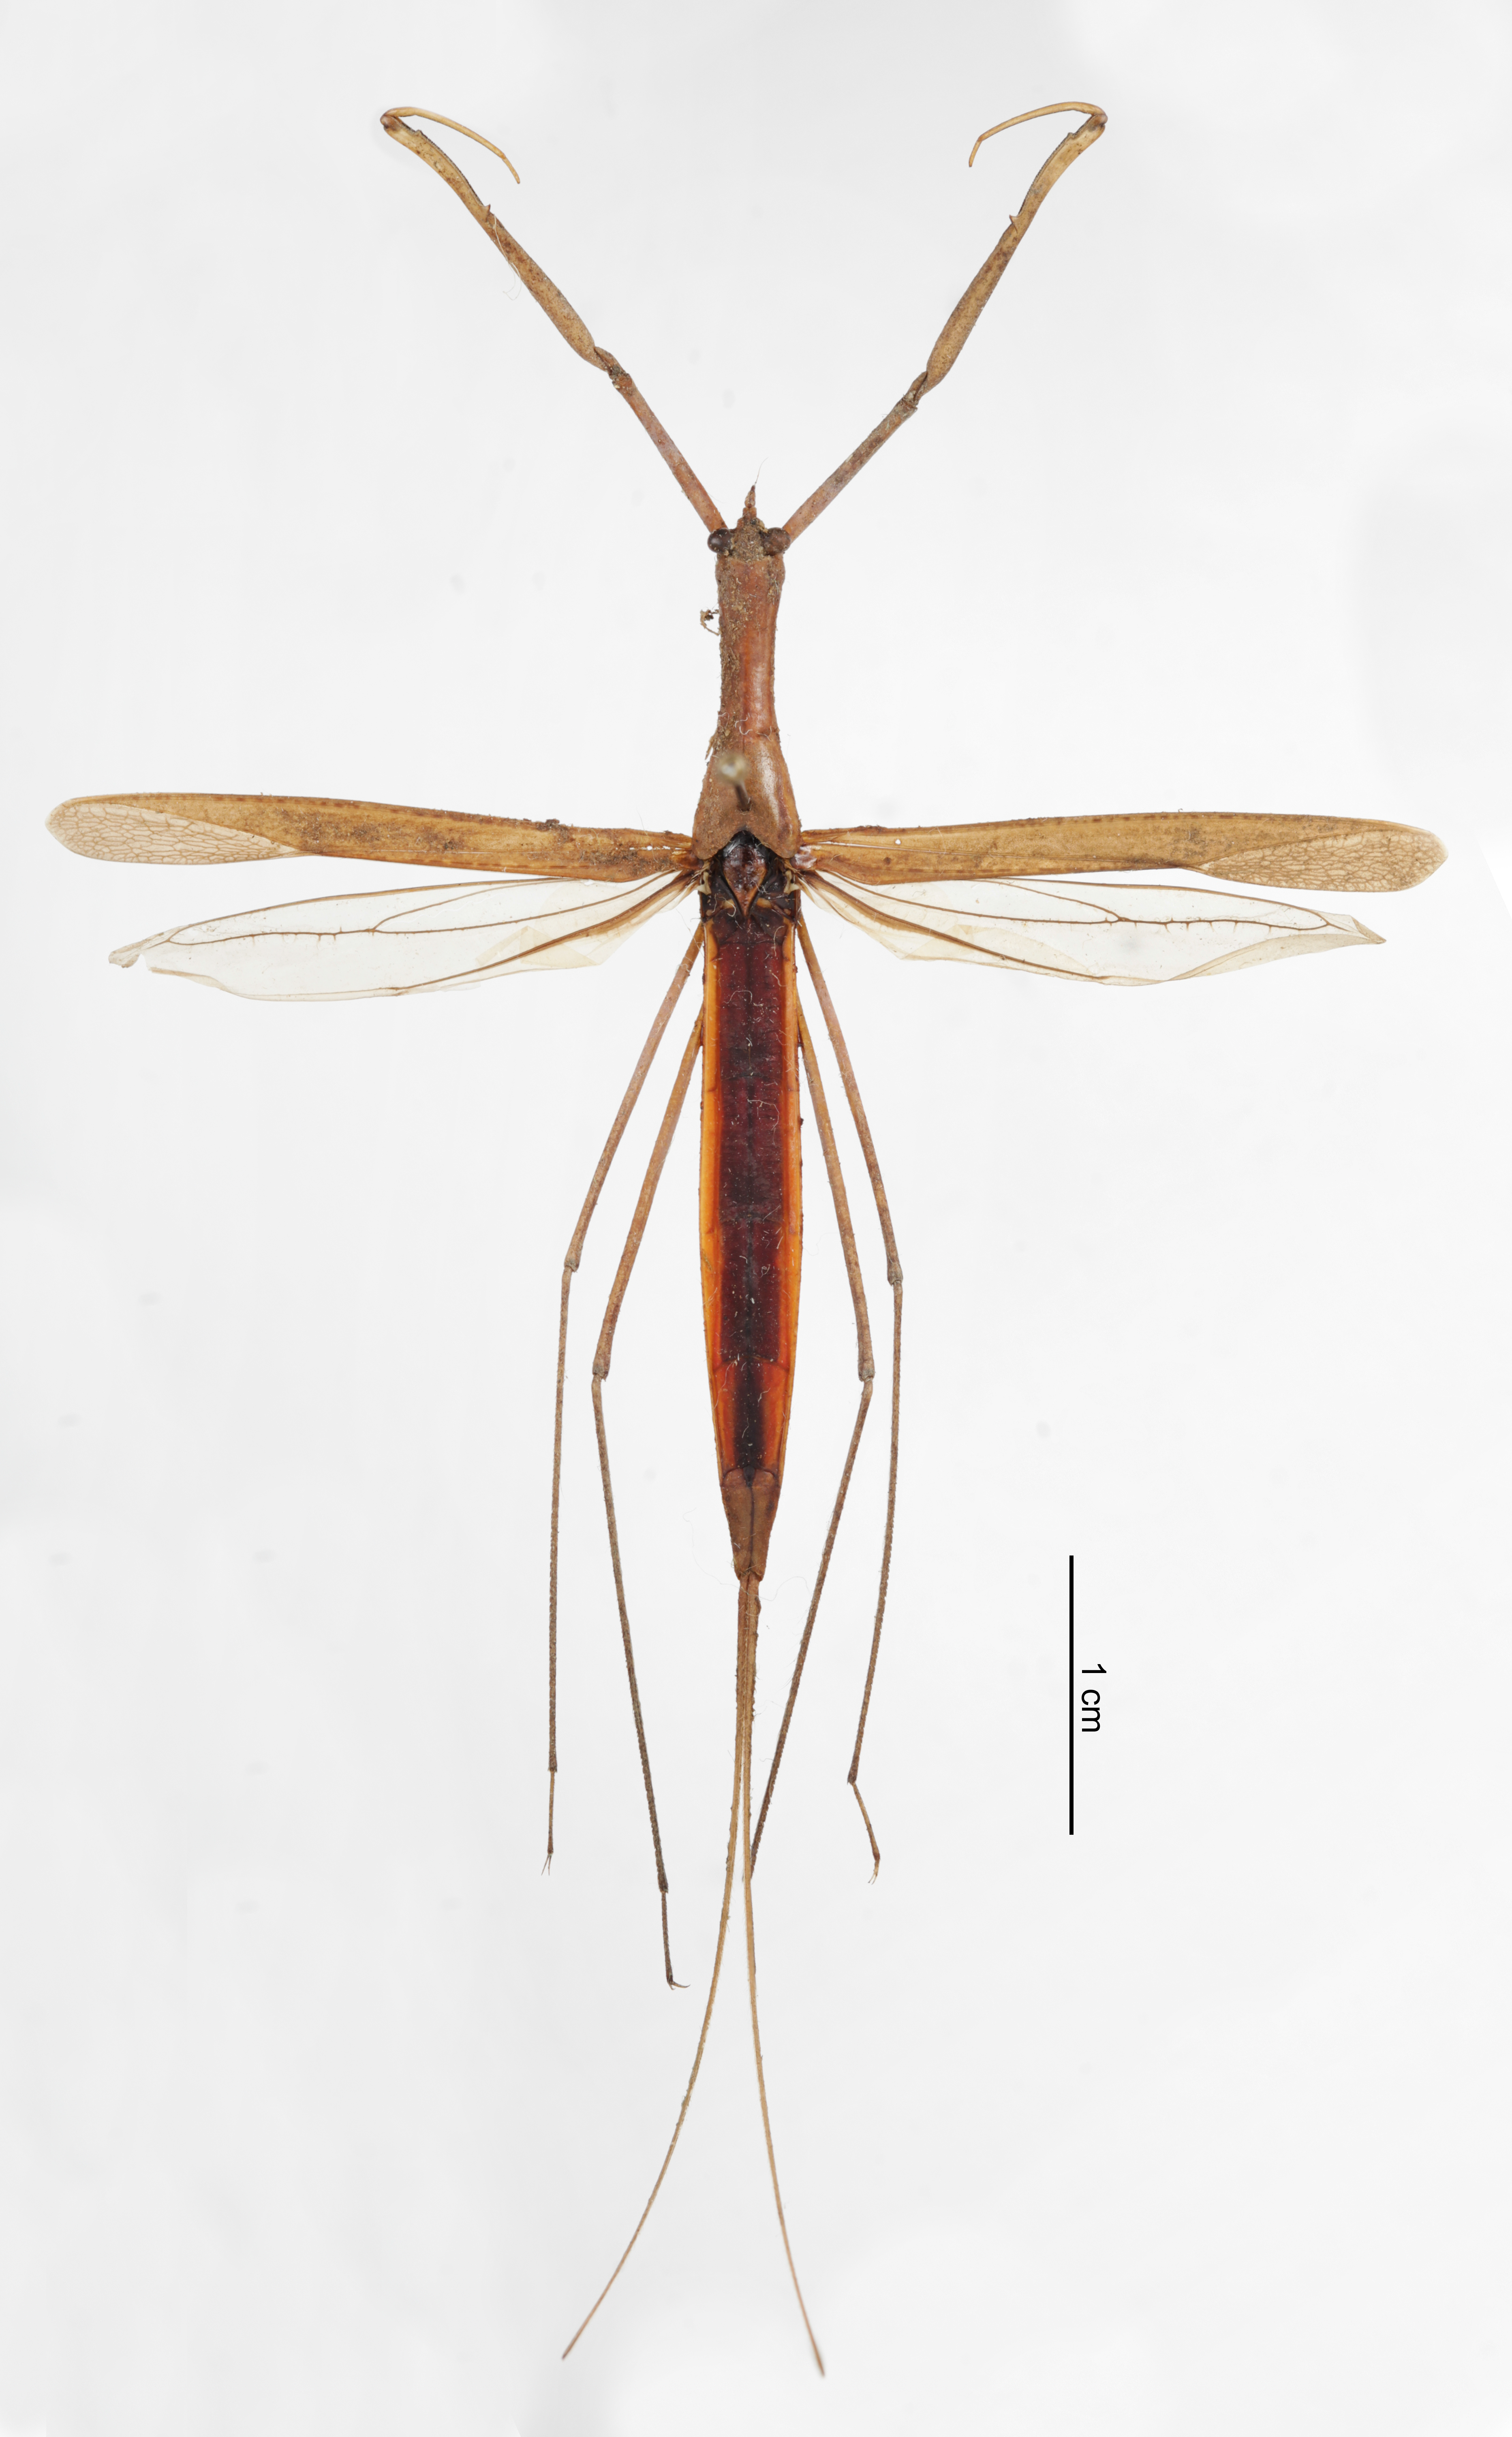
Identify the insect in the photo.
Ranatra fusca
